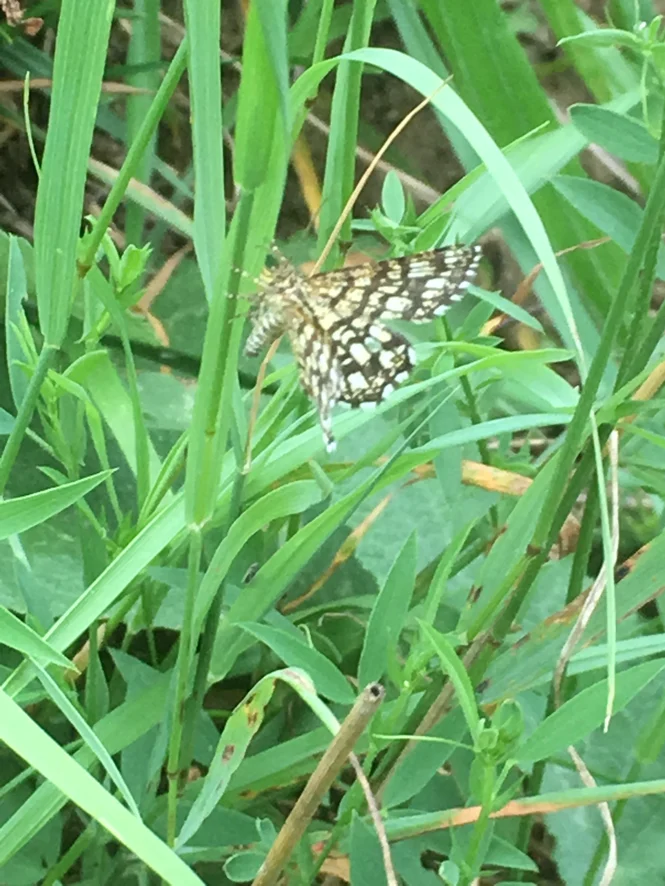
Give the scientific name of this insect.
Chiasmia clathrata
